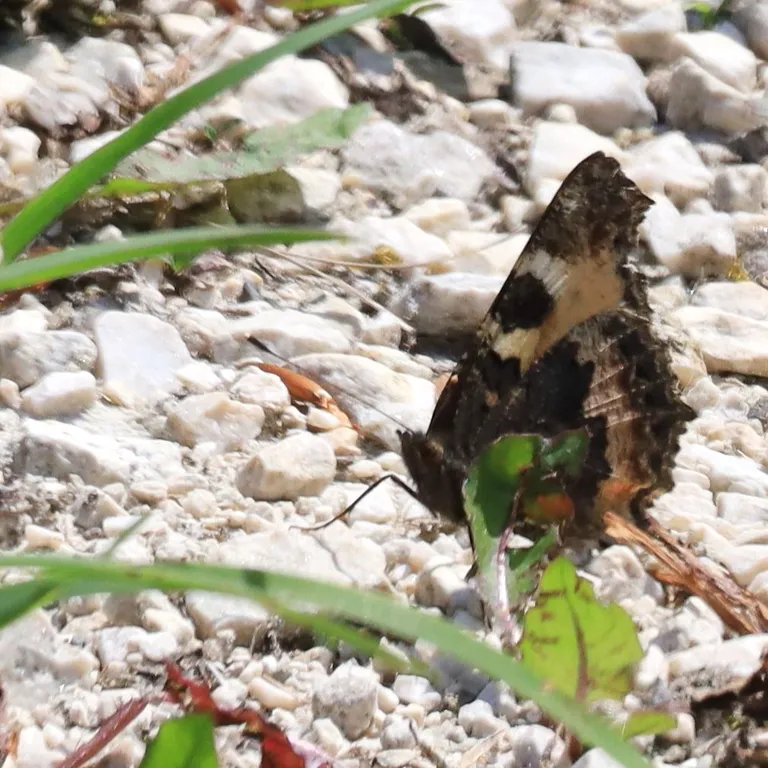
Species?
Aglais urticae
